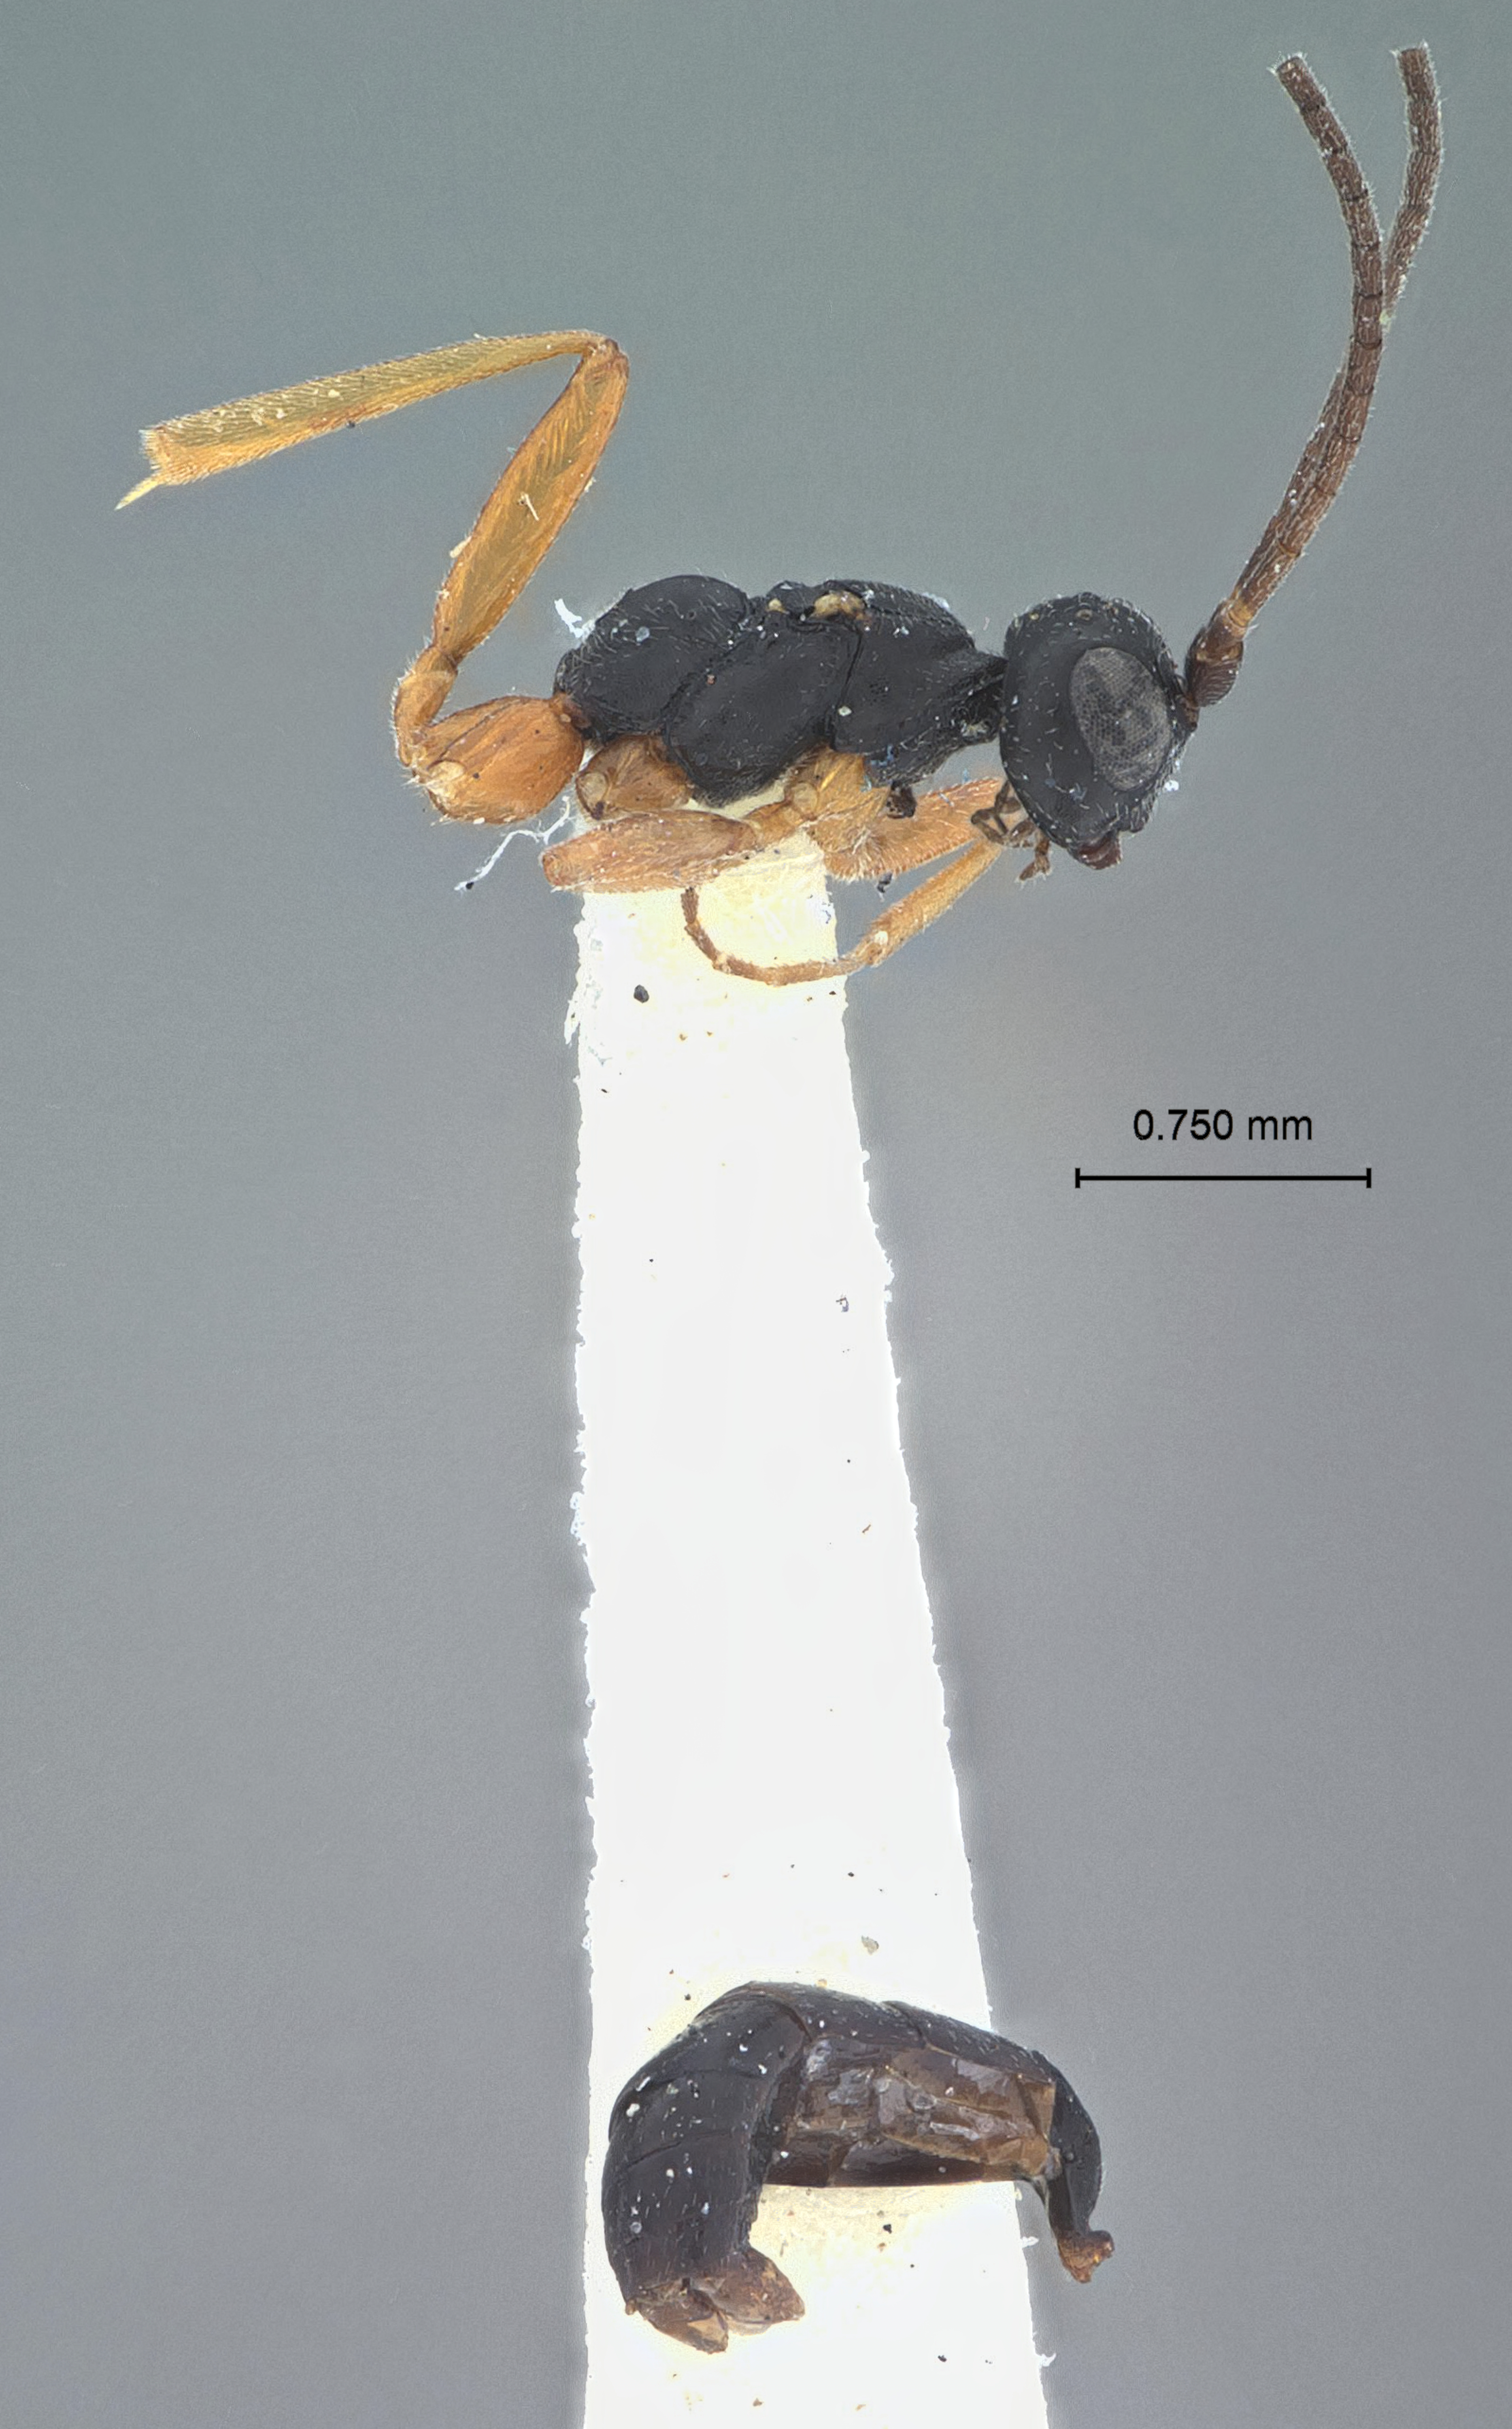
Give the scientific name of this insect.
Pezomachus auripes
